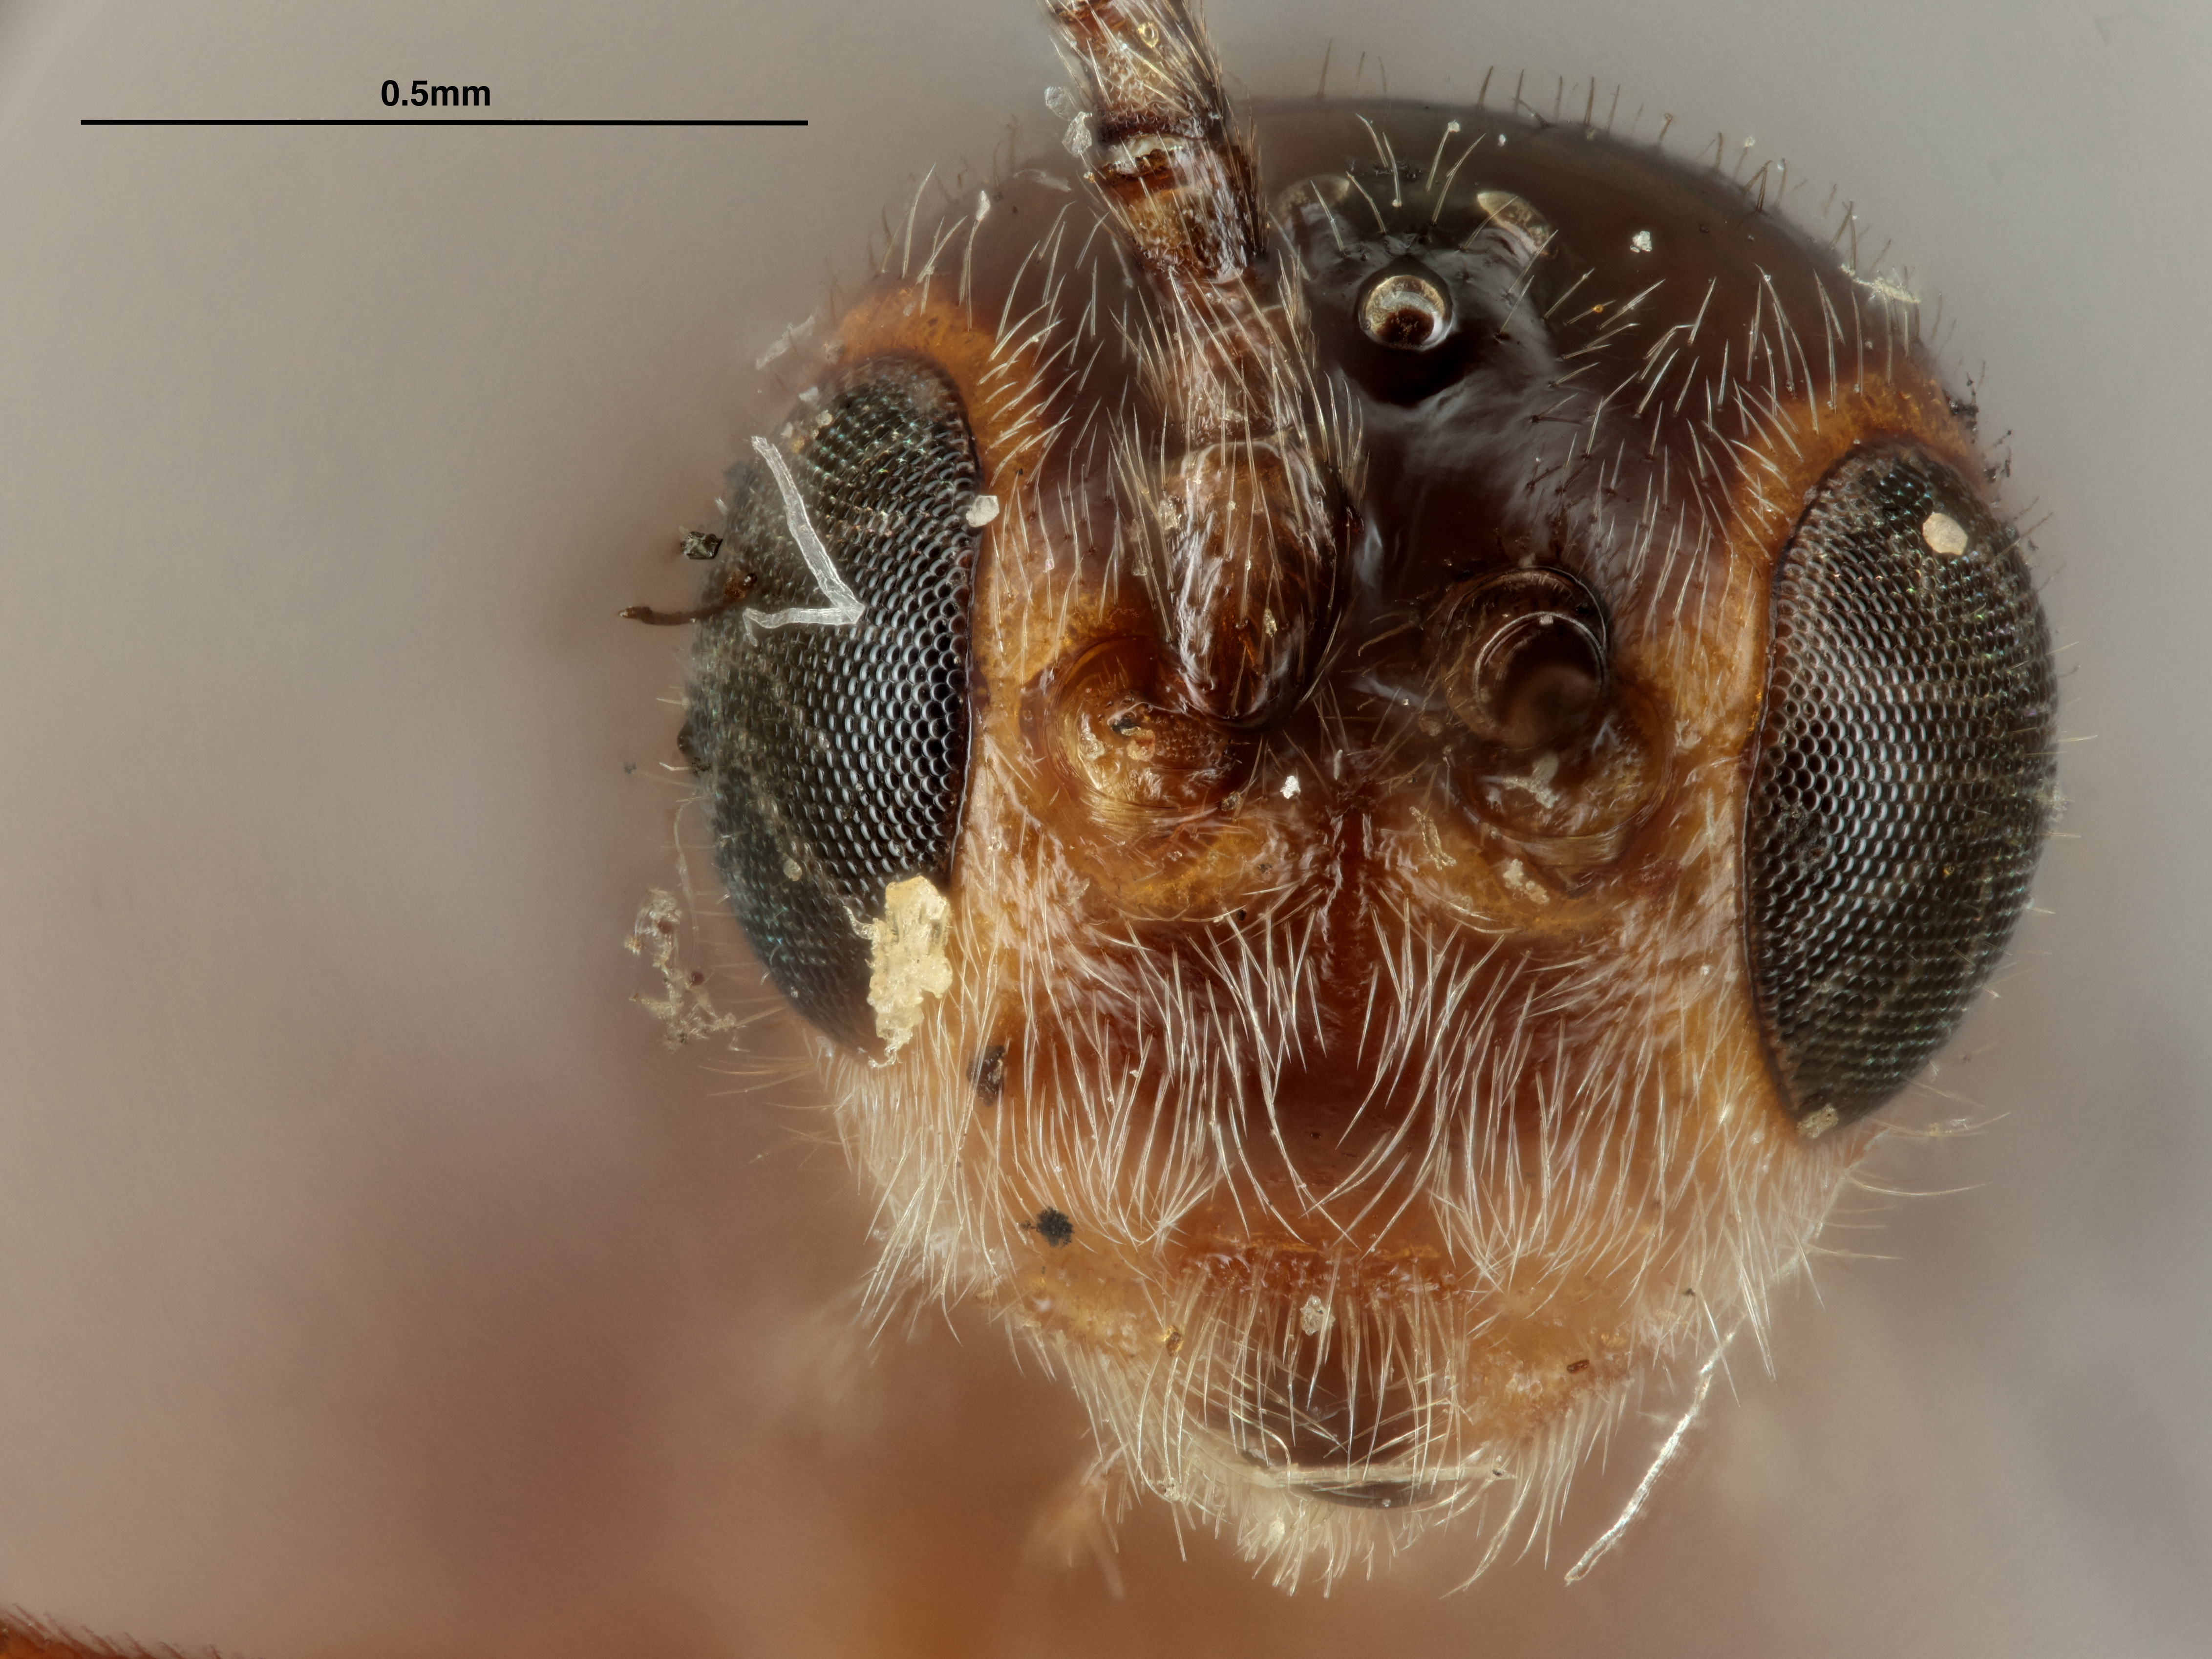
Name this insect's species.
Coeloides dendroctoni
